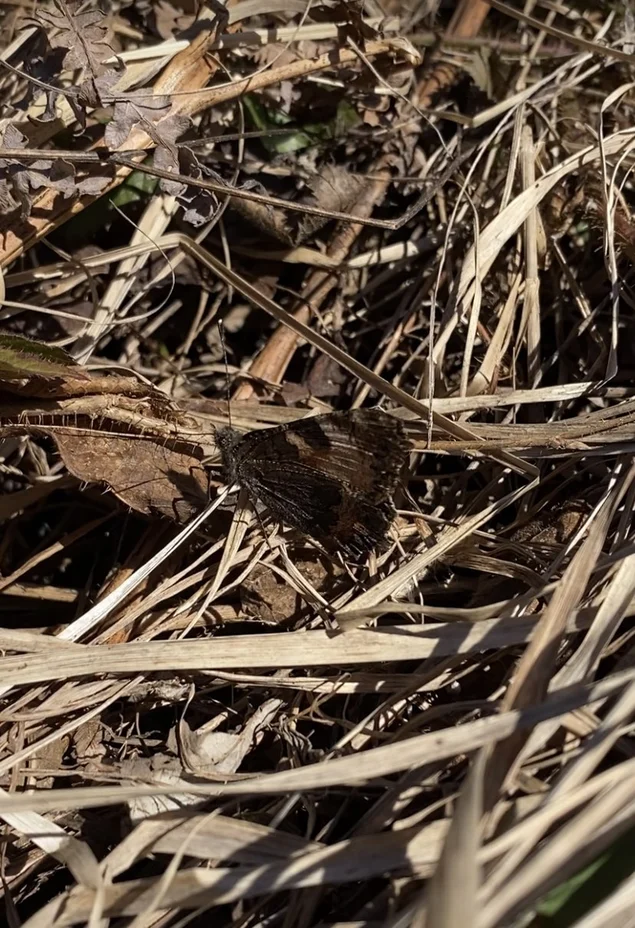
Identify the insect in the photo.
Aglais urticae
